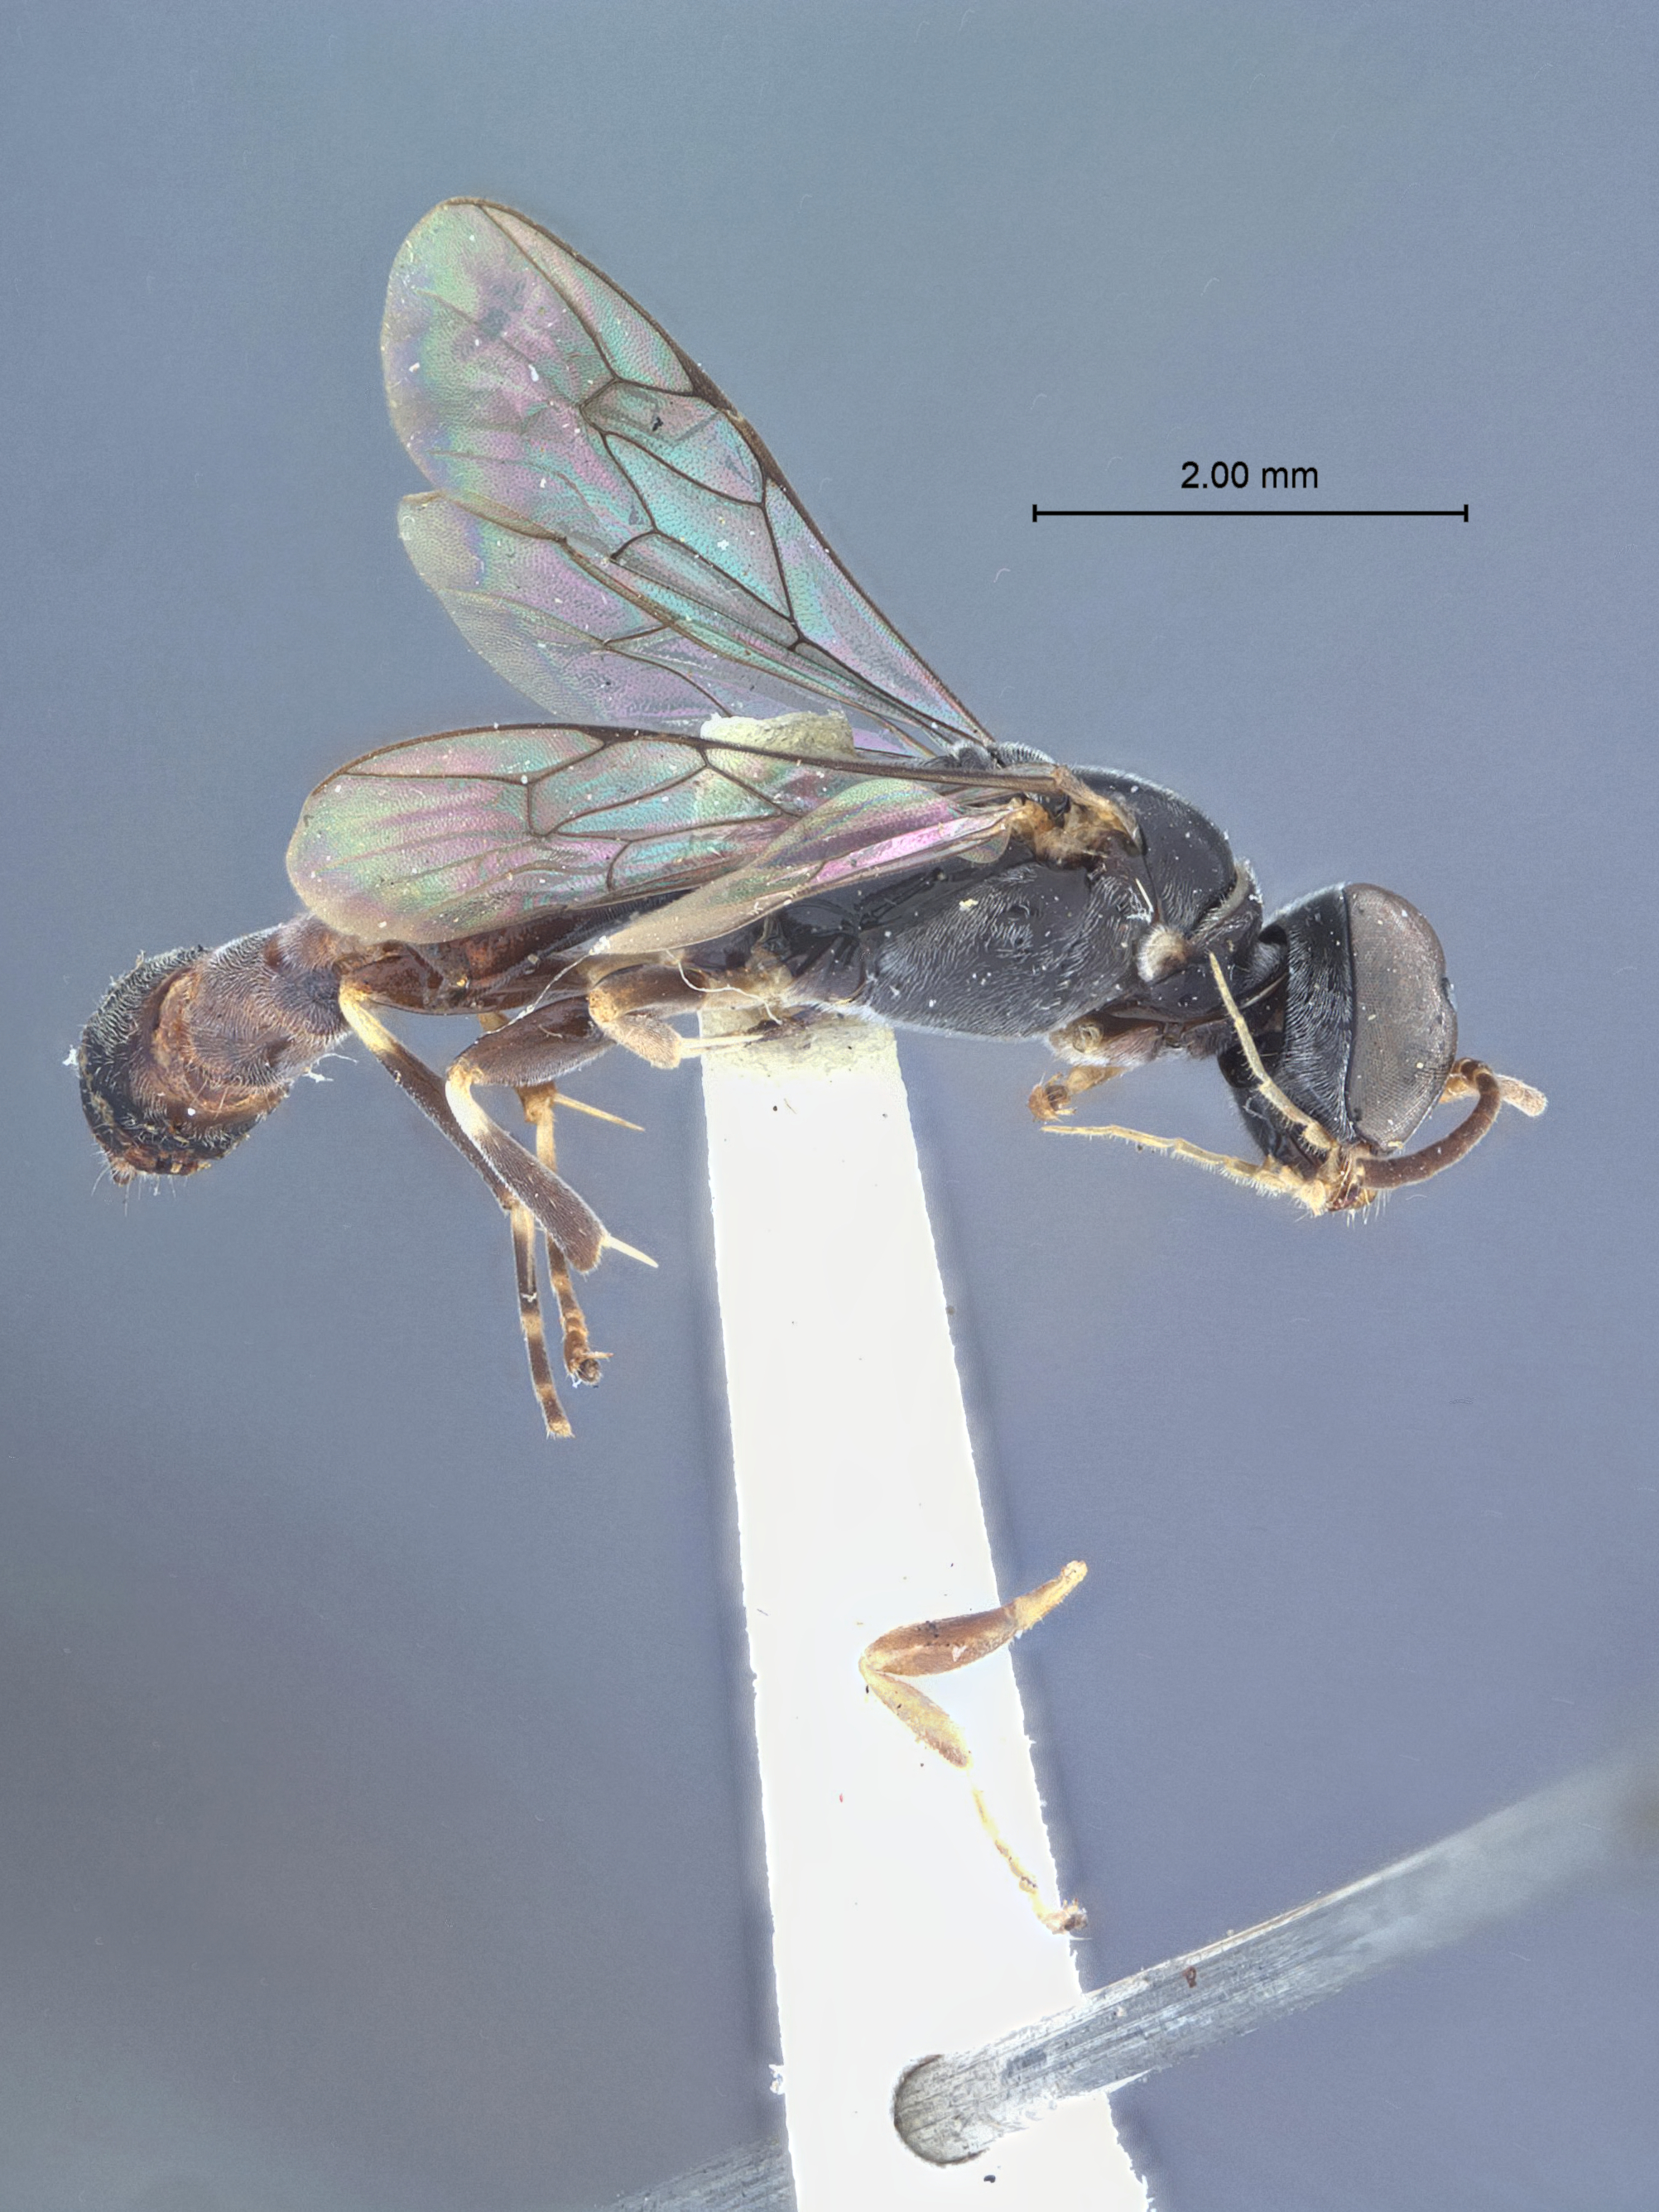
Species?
Trypoxylon crudele
